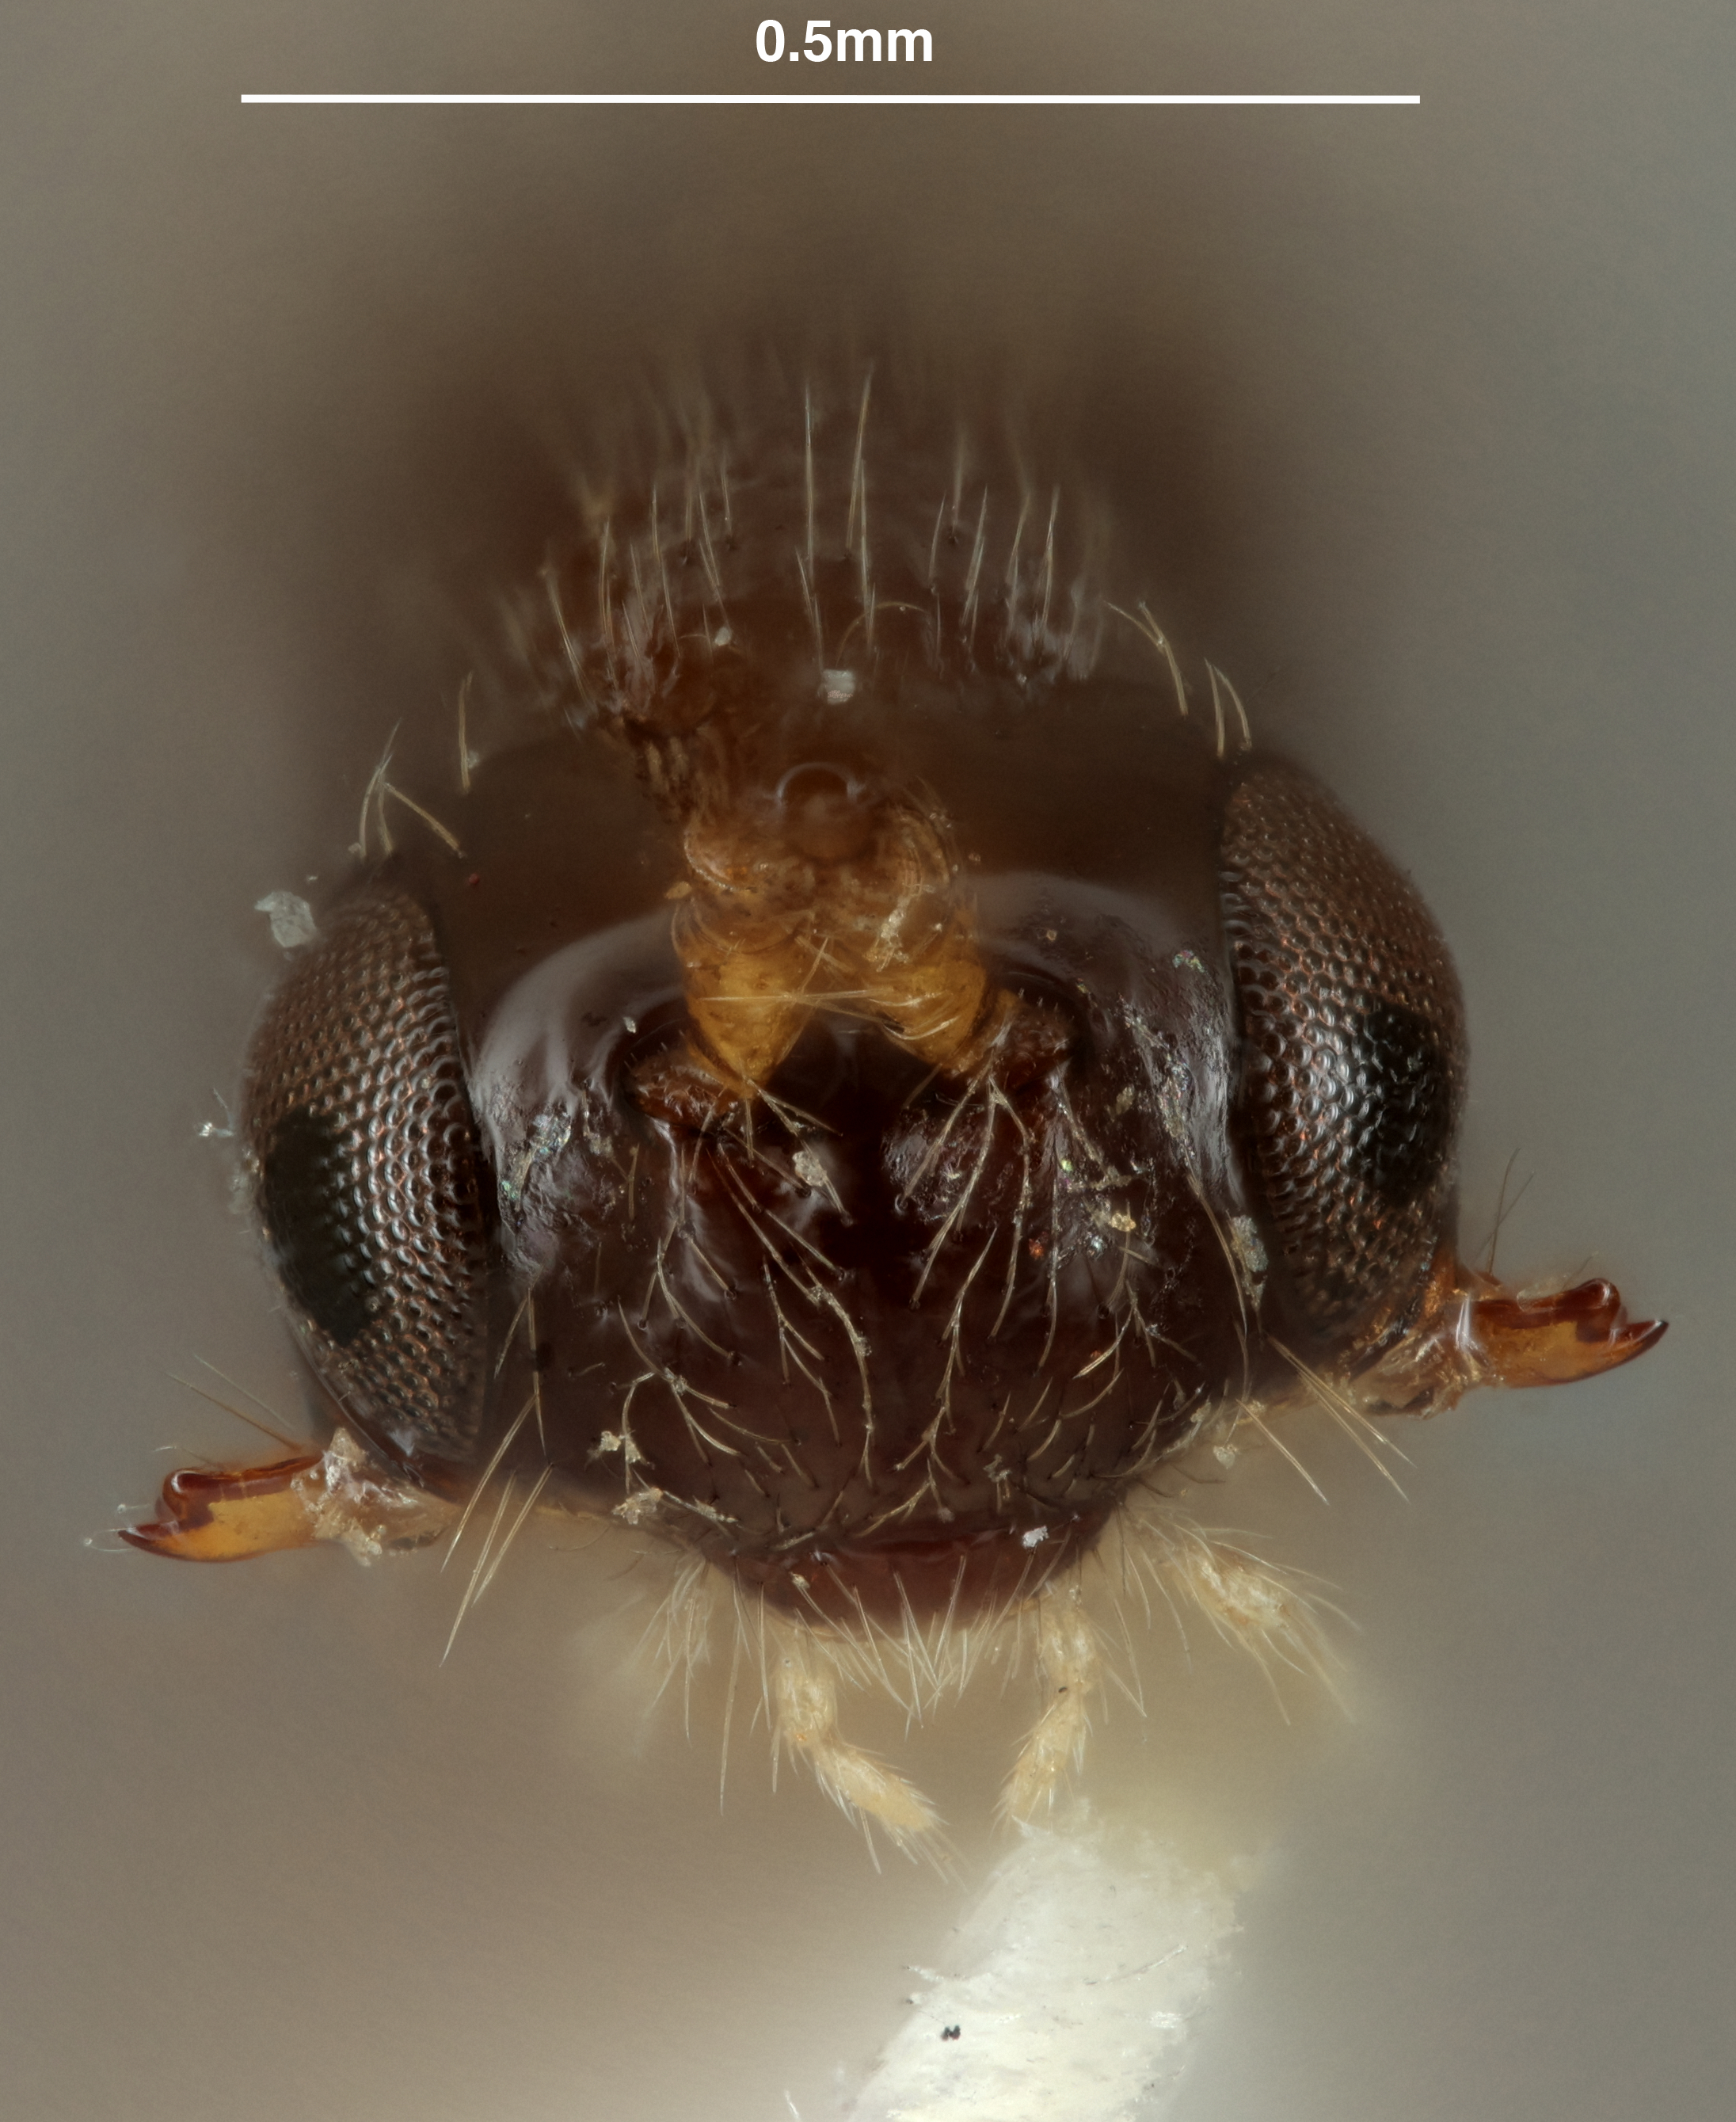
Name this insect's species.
Synaldis difficilis
